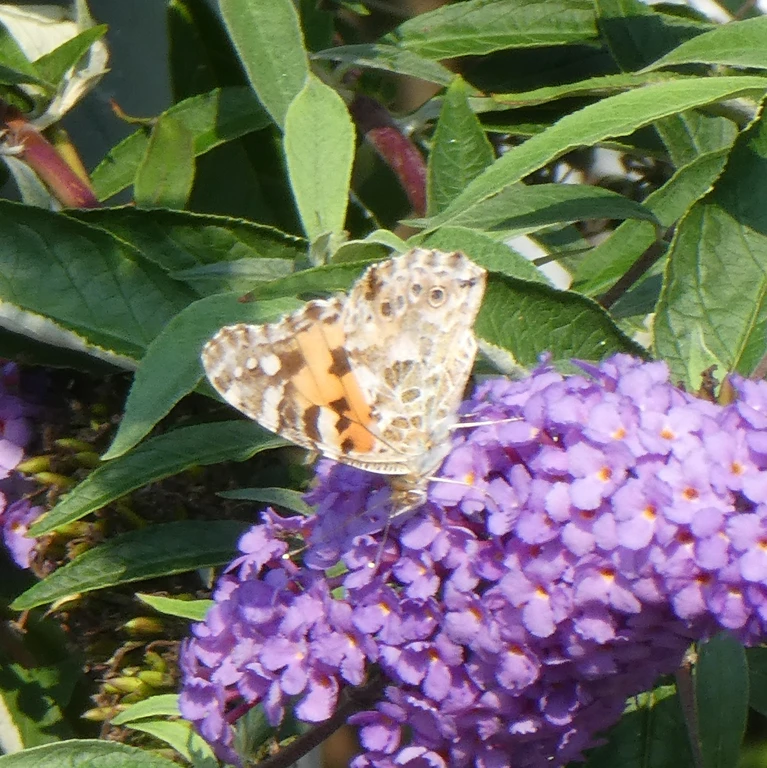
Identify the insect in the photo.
Vanessa cardui
